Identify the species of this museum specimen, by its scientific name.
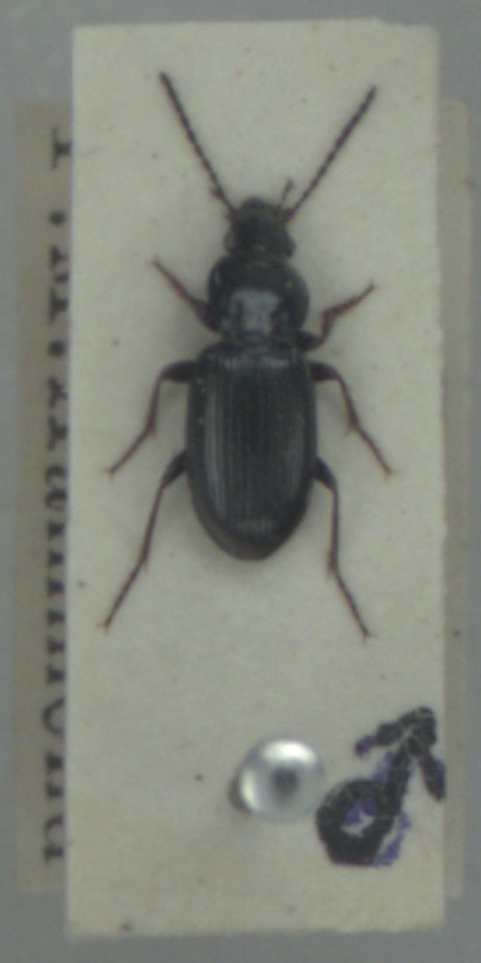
Pterostichus diligens
